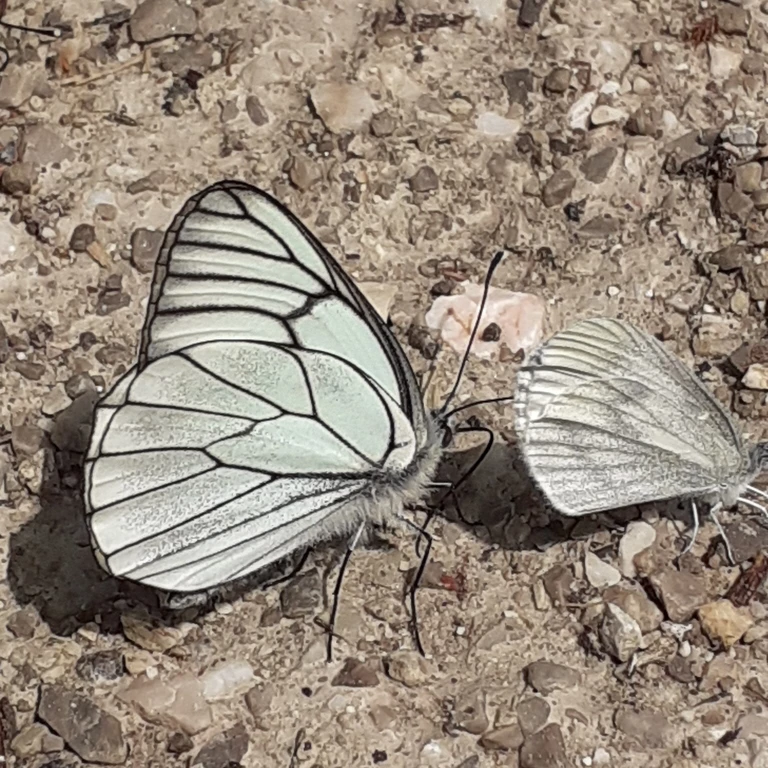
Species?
Aporia crataegi
